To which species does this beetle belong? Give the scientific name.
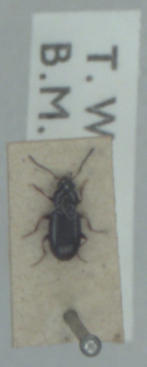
Bembidion obtusum
